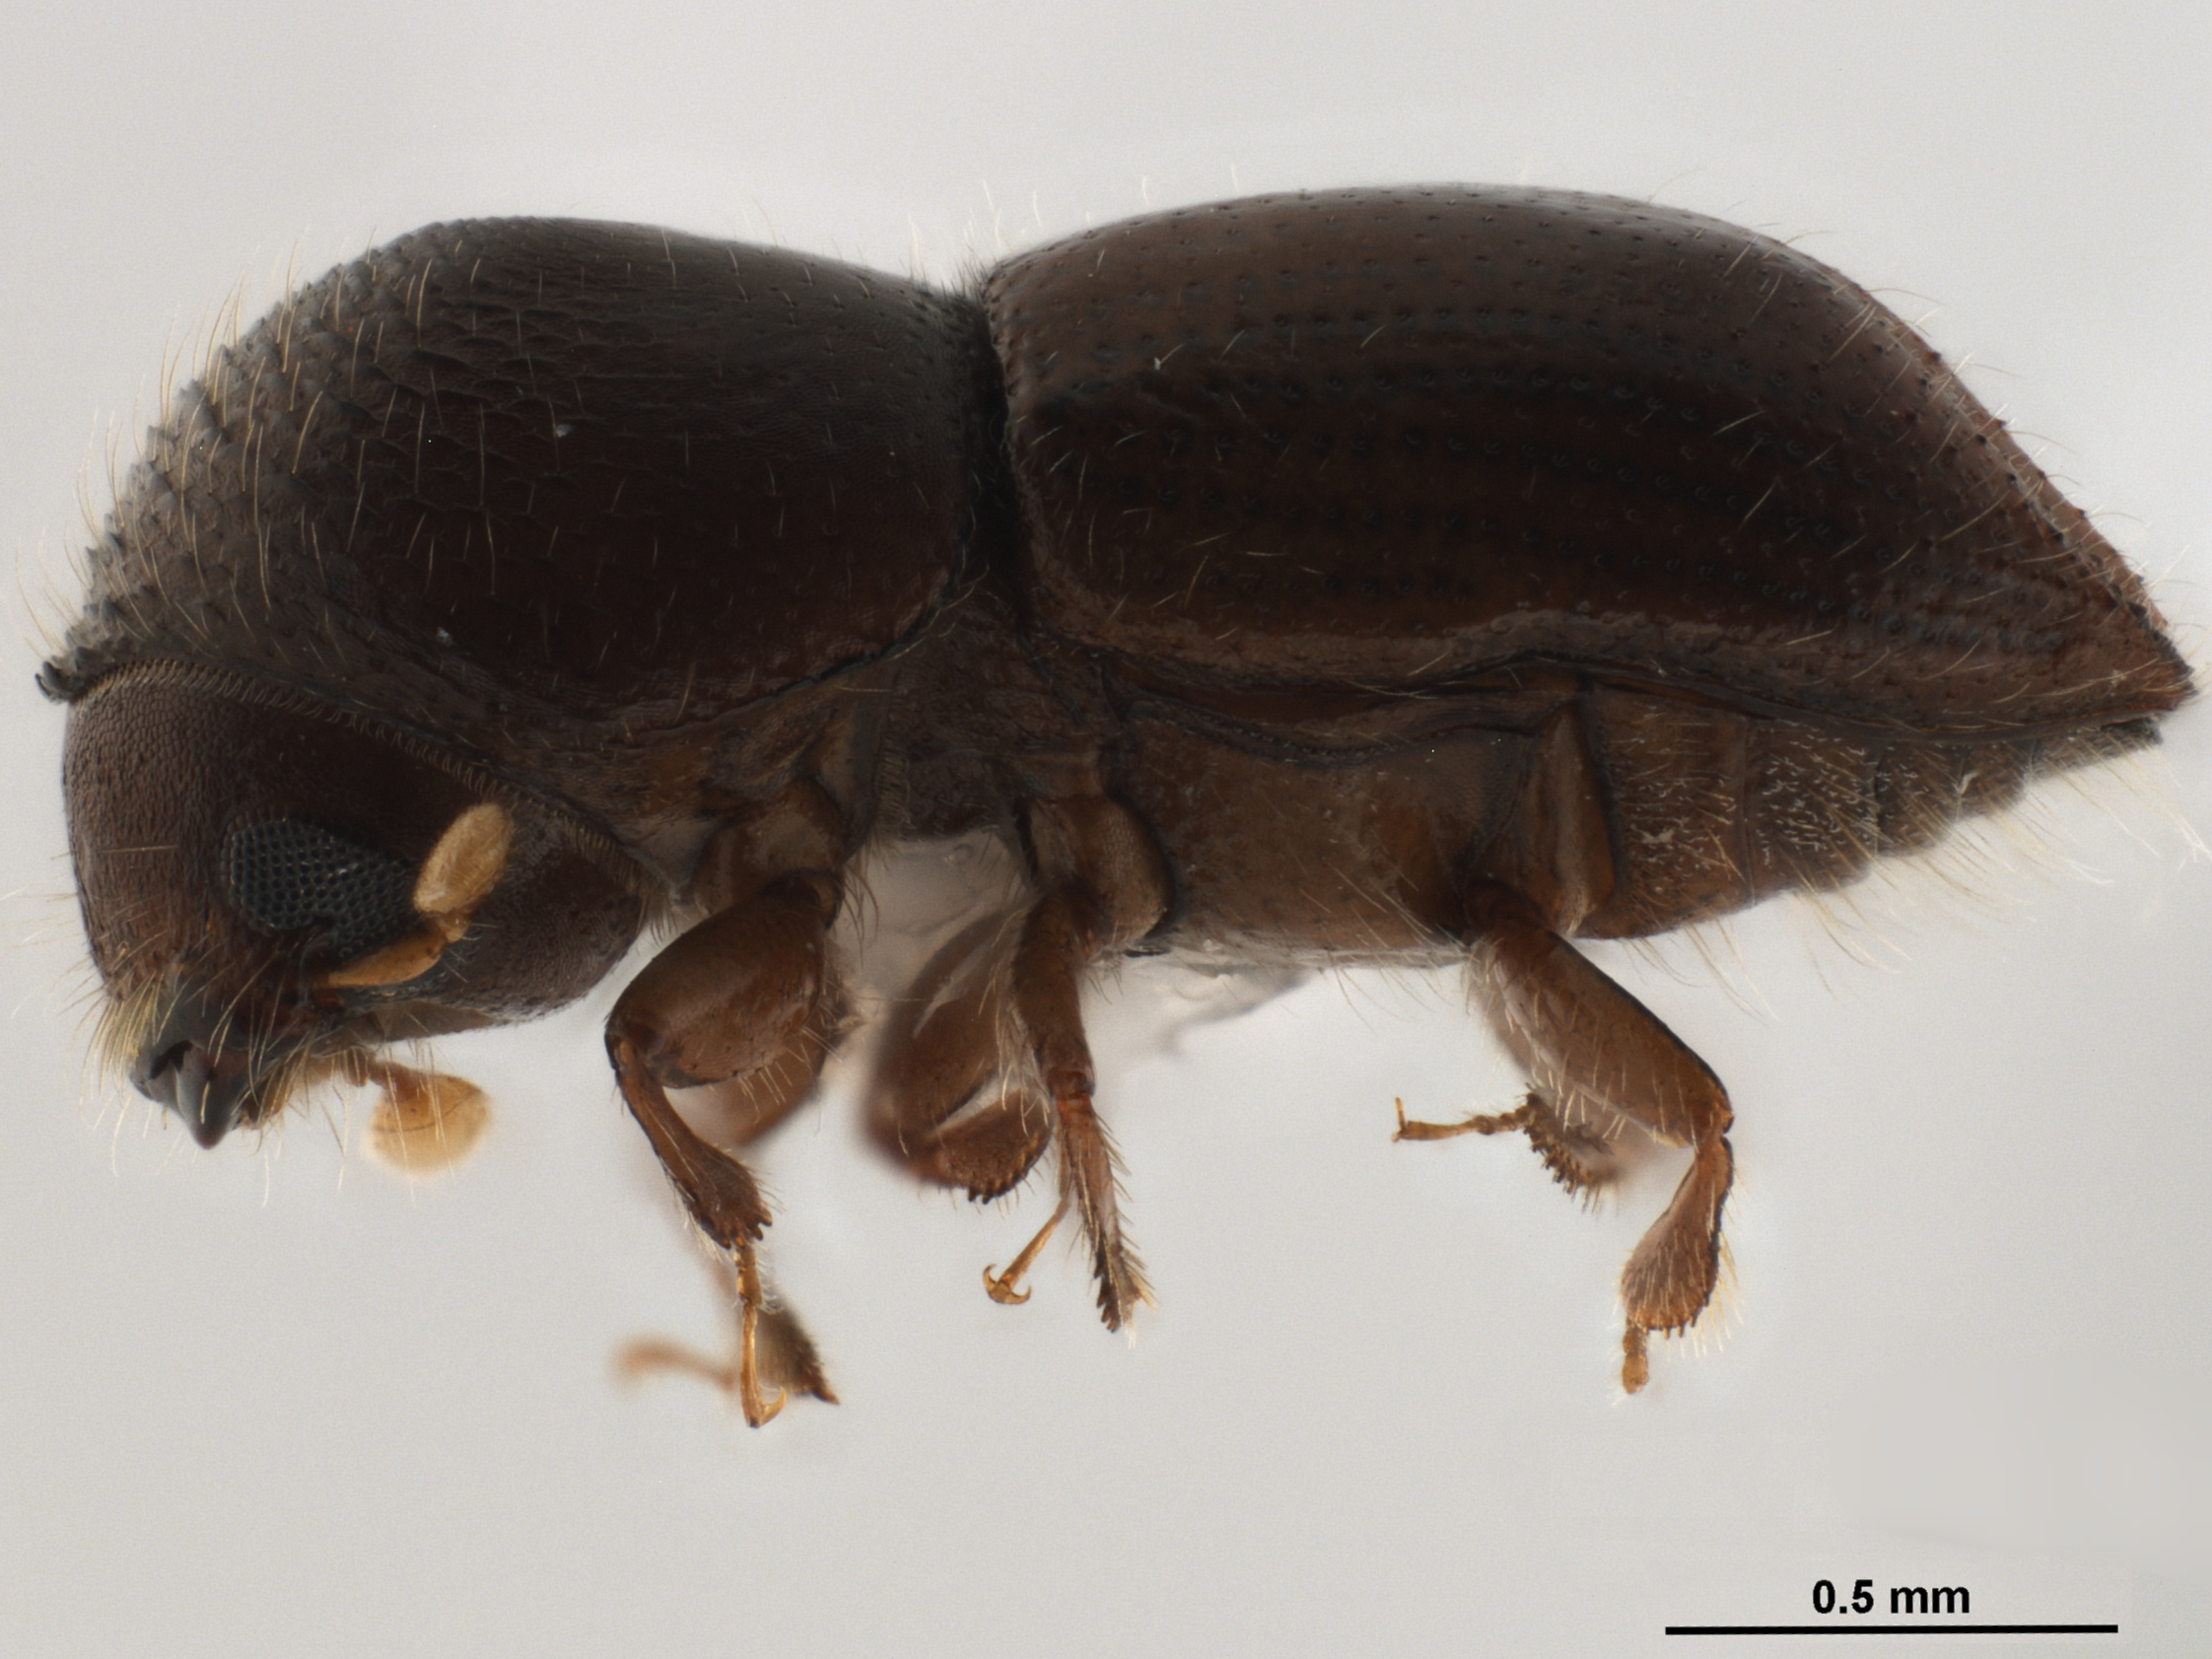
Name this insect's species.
Coptoborus ochromactonus
